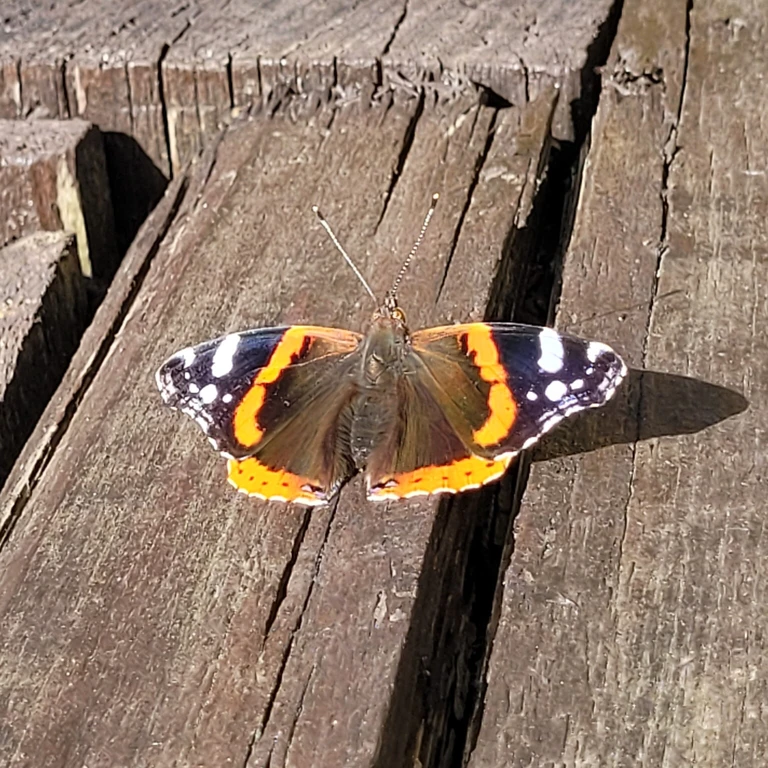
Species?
Vanessa atalanta
